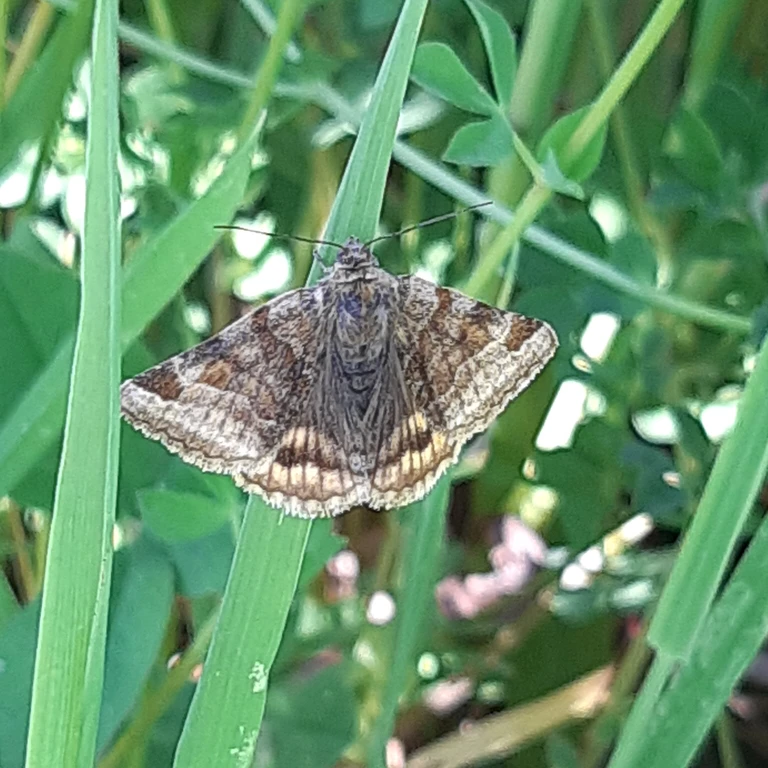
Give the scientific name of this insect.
Euclidia glyphica
